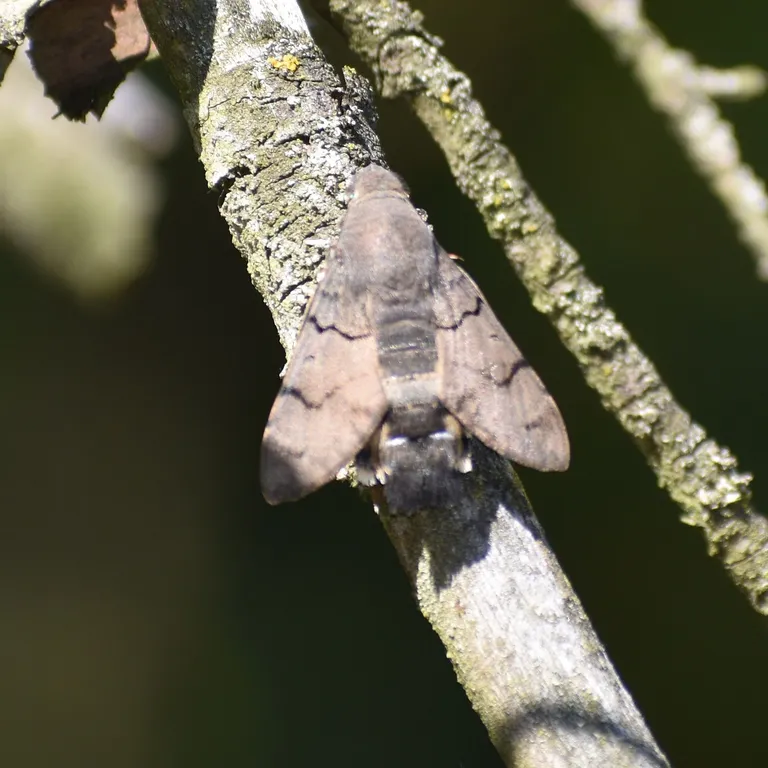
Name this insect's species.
Macroglossum stellatarum
